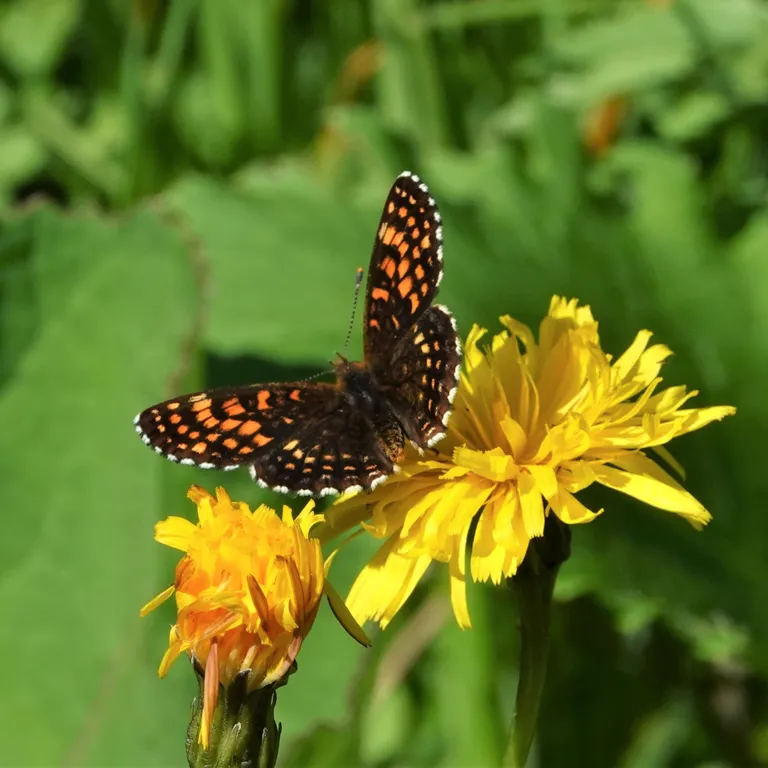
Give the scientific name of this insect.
Melitaea diamina
